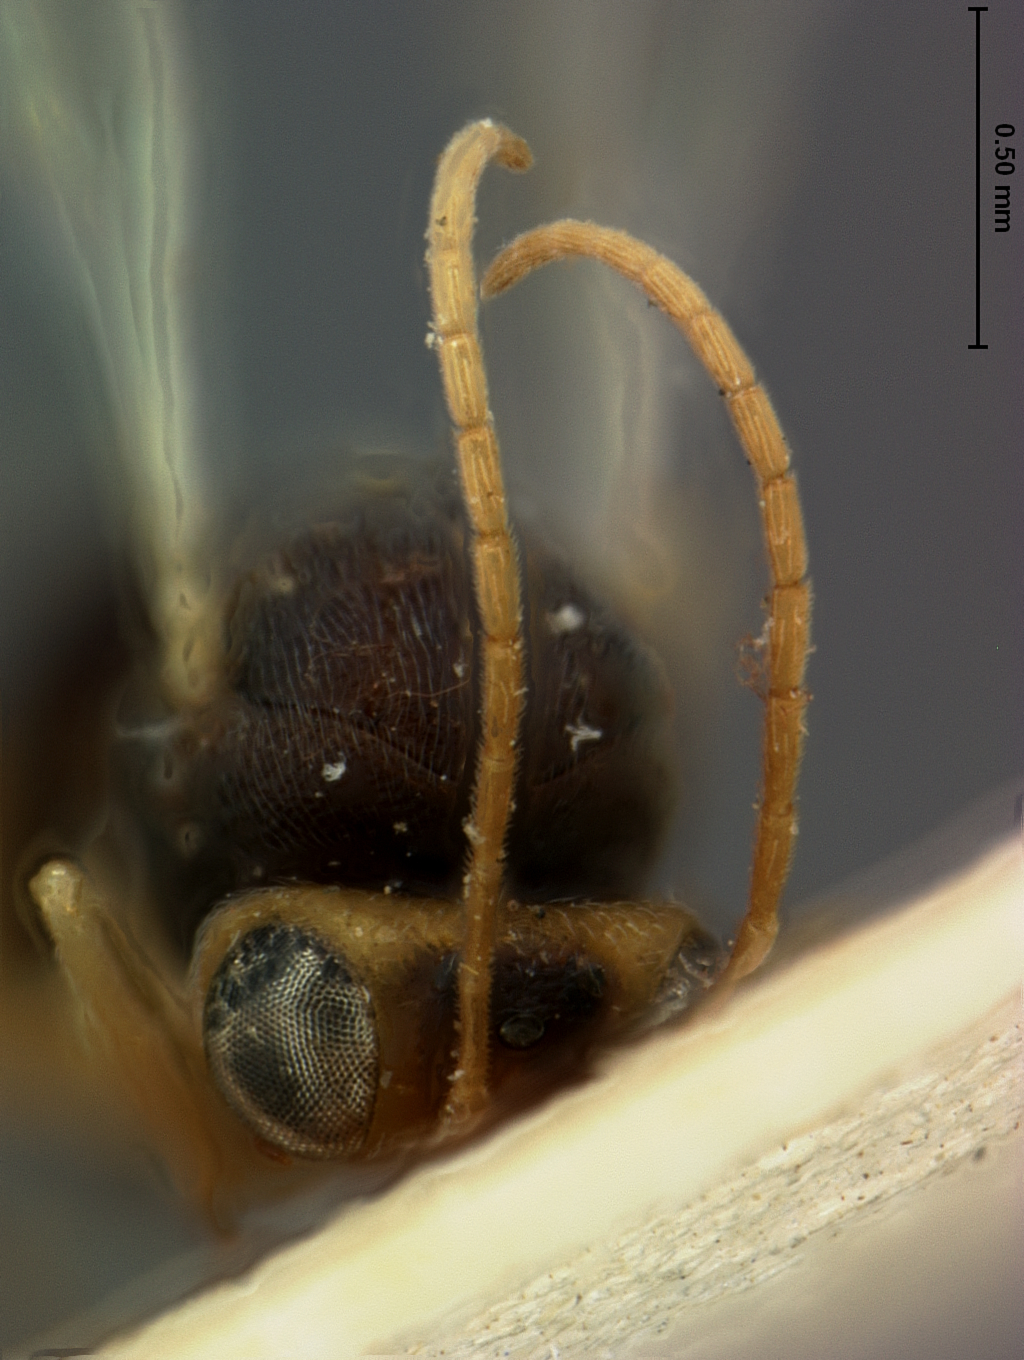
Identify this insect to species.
Cynips quercus-lana
